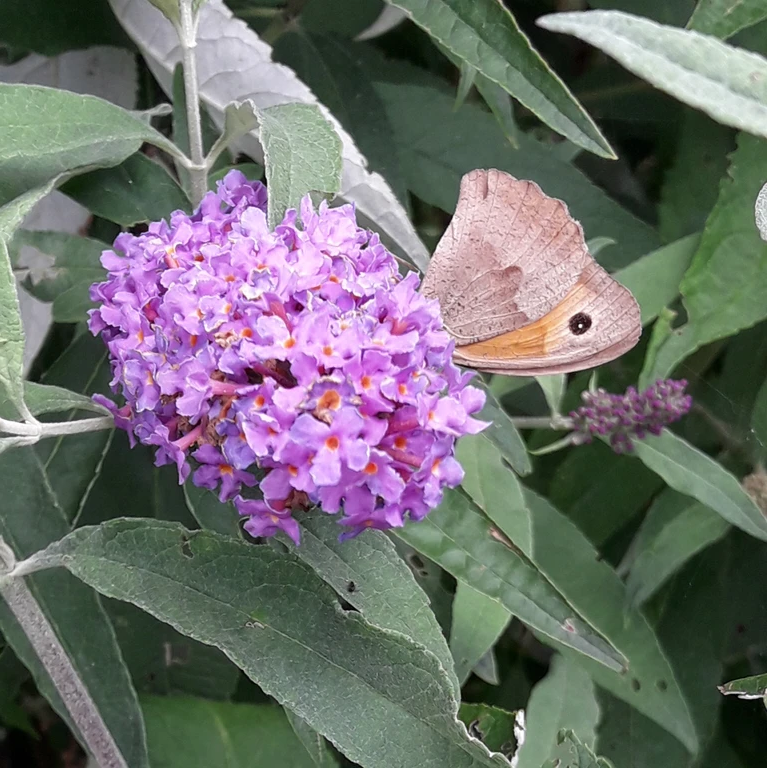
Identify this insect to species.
Maniola jurtina
